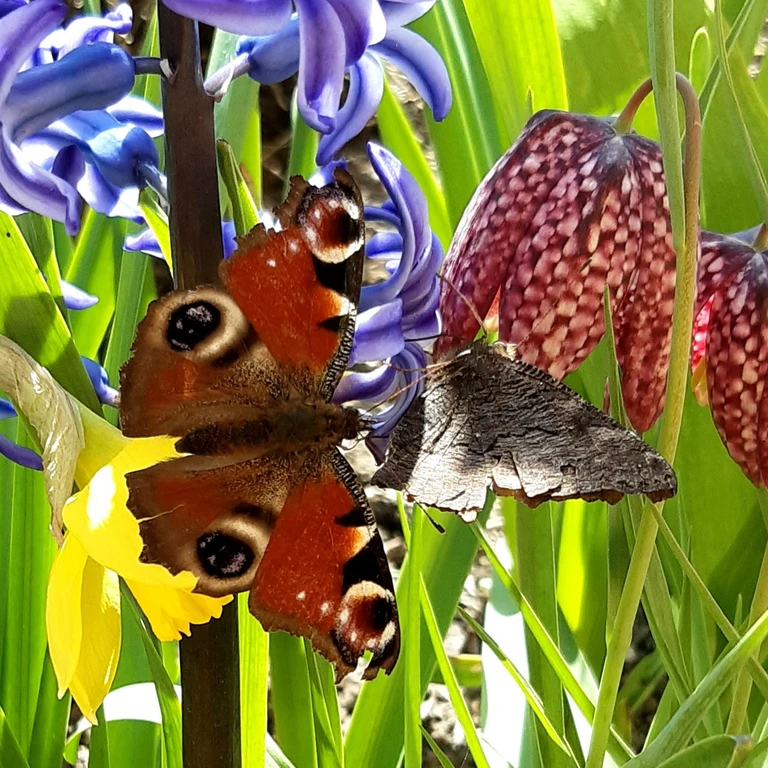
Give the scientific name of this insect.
Aglais io
